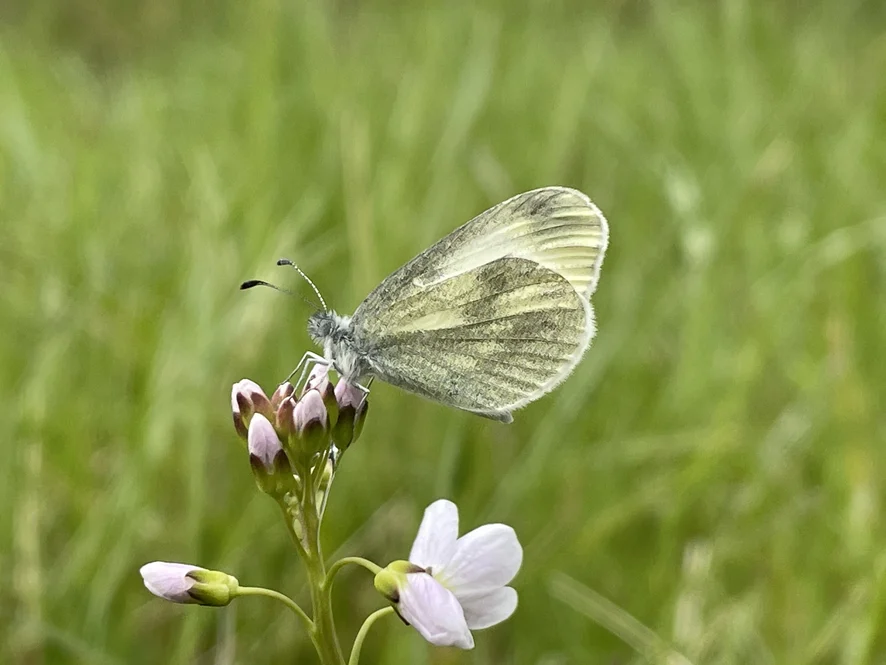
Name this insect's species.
Leptidea sinapis/juvernica
